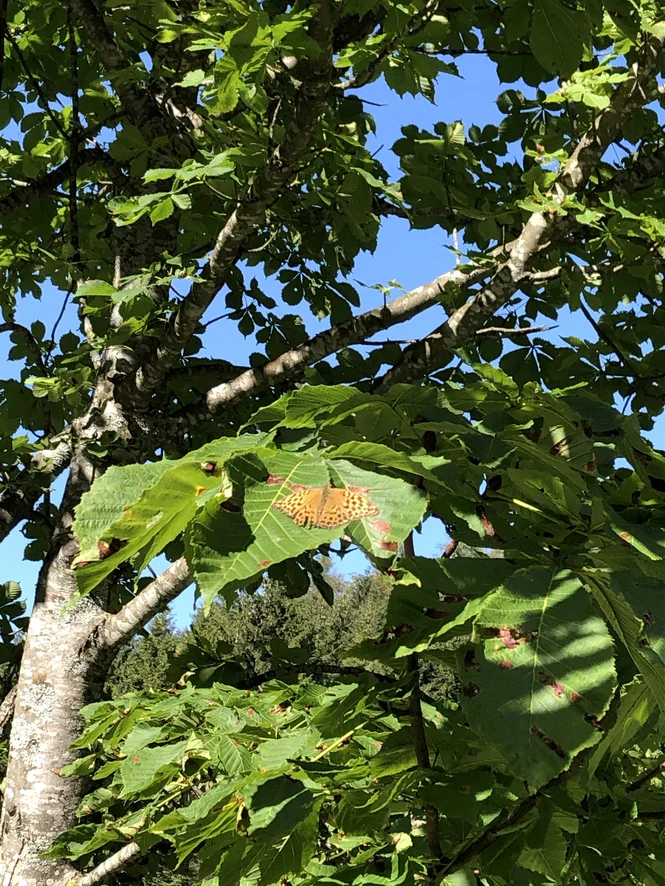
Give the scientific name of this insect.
Argynnis paphia
